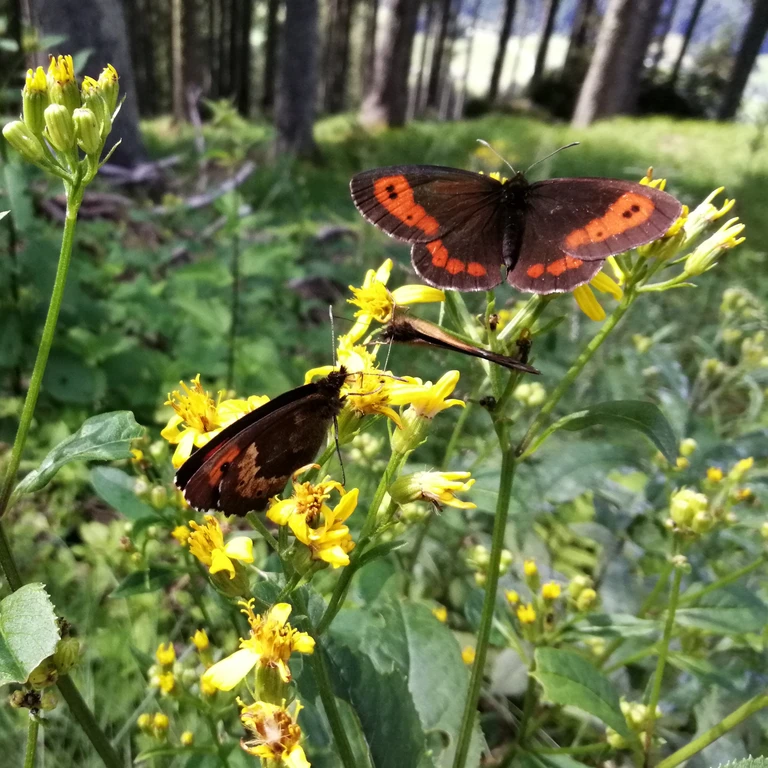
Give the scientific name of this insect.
Erebia euryale
